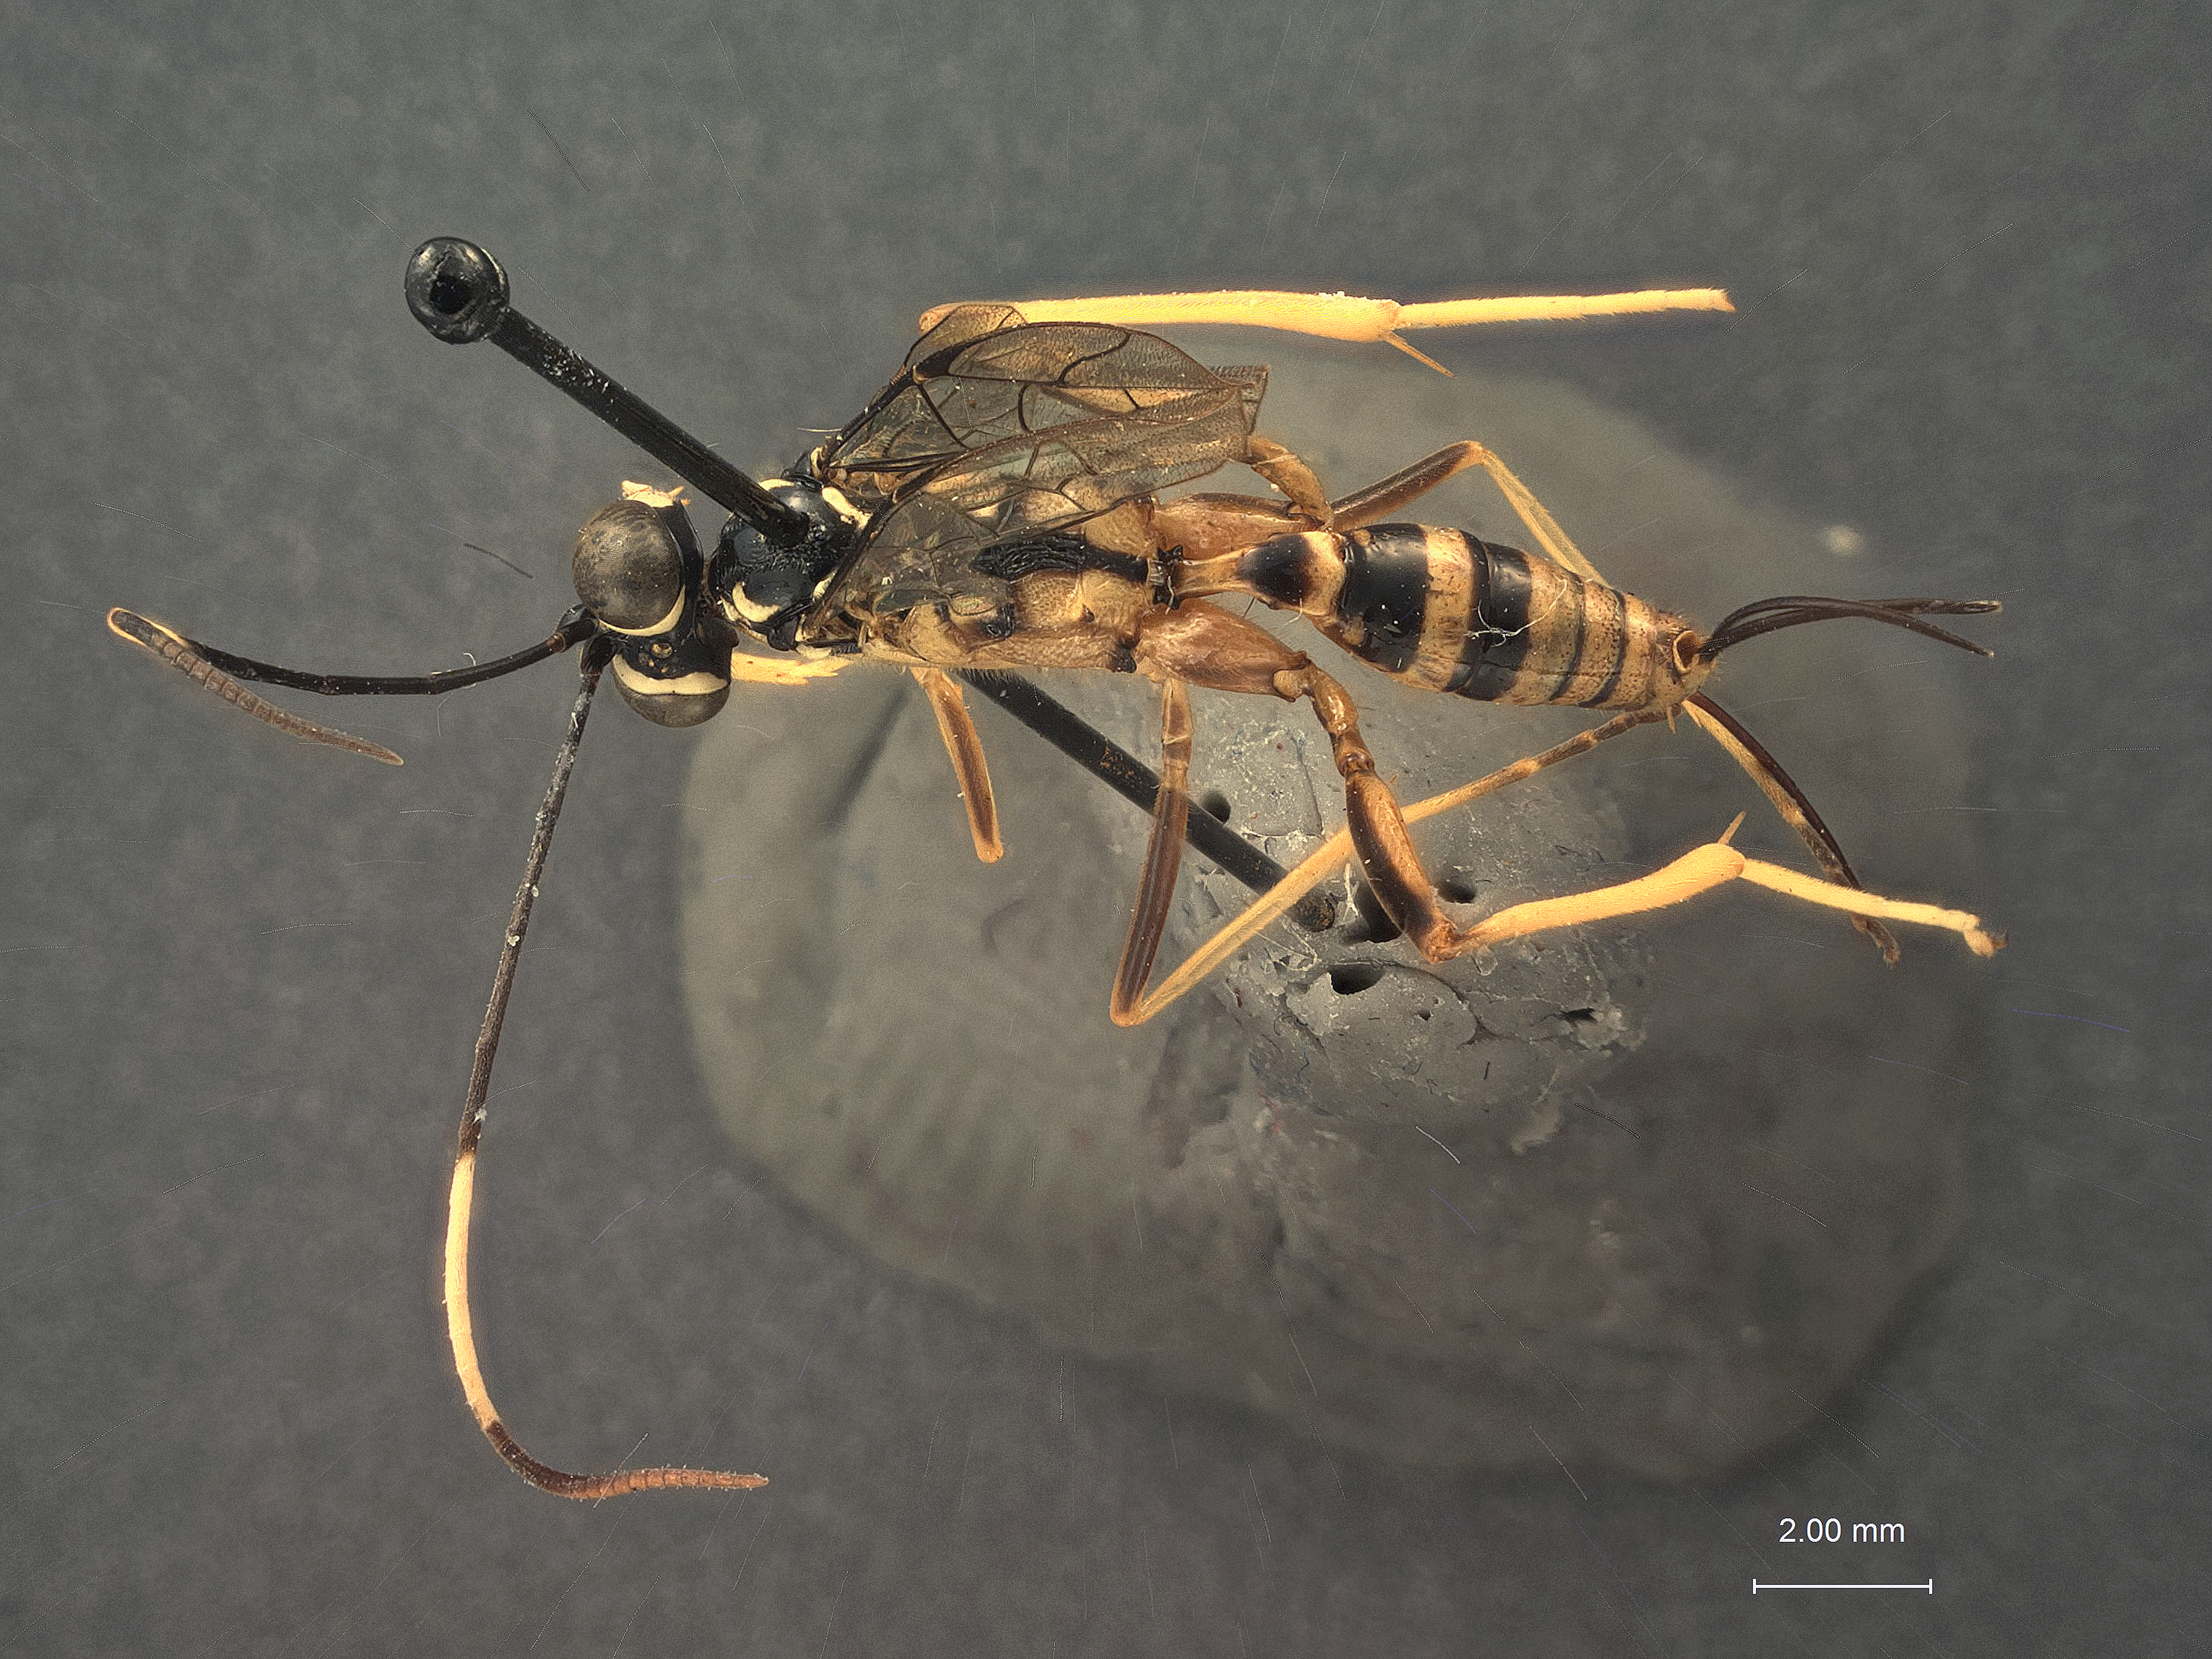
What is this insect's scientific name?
Cryptanura mediostrigosa
